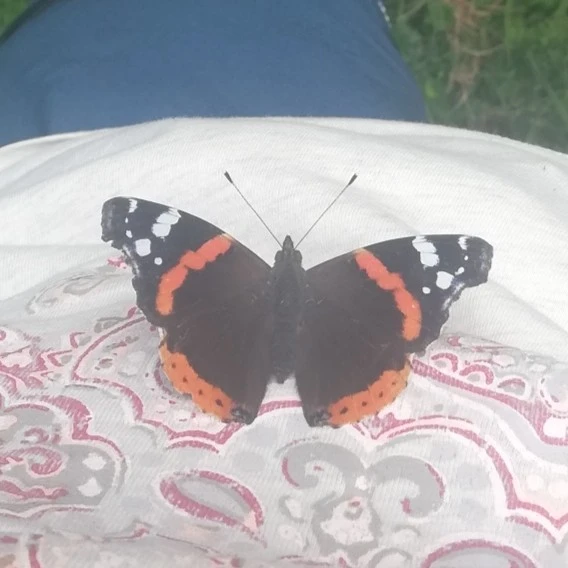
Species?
Vanessa atalanta
